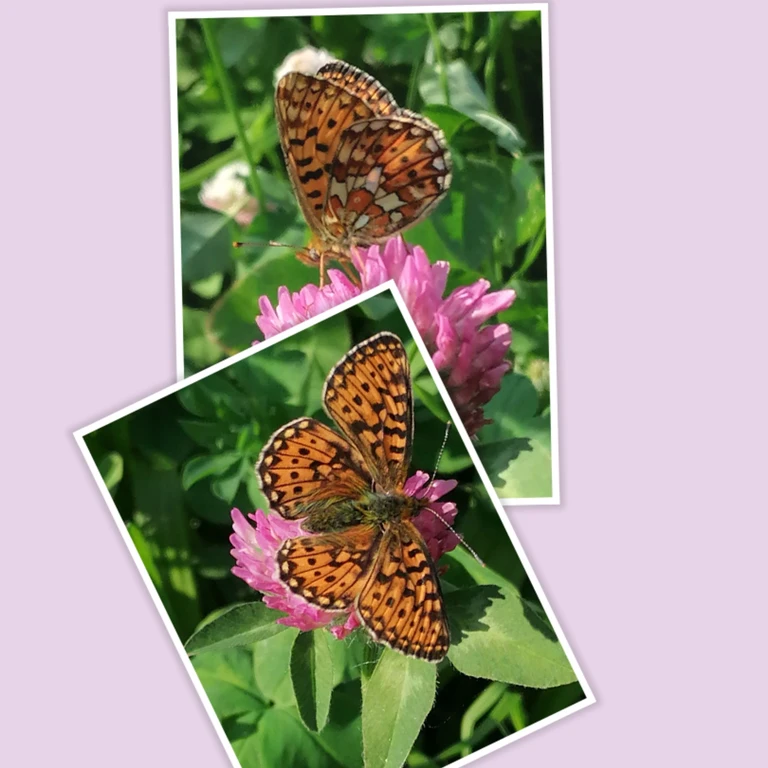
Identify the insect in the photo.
Boloria euphrosyne (also Clossiana euphrosyne)
